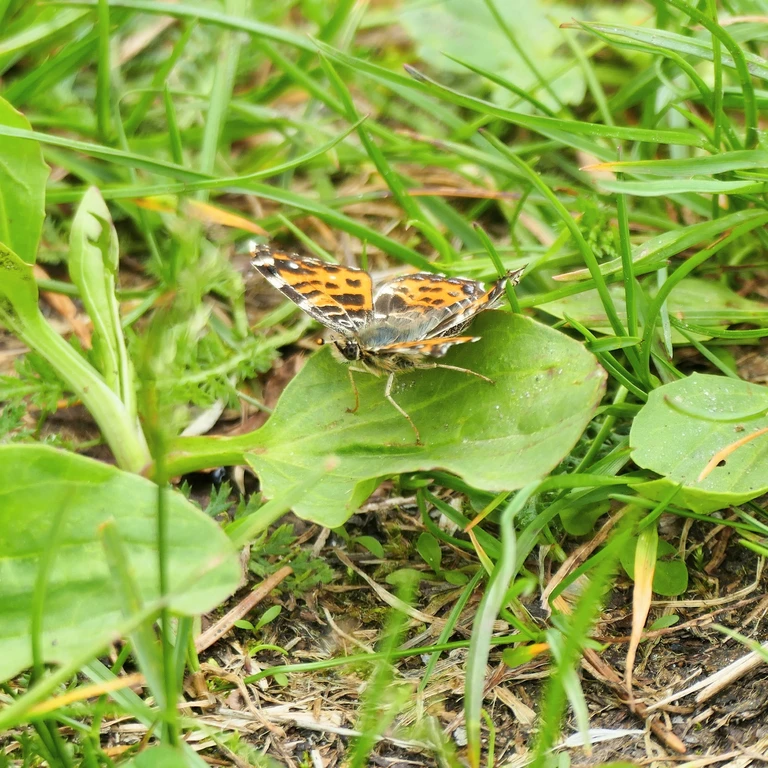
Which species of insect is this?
Araschnia levana
